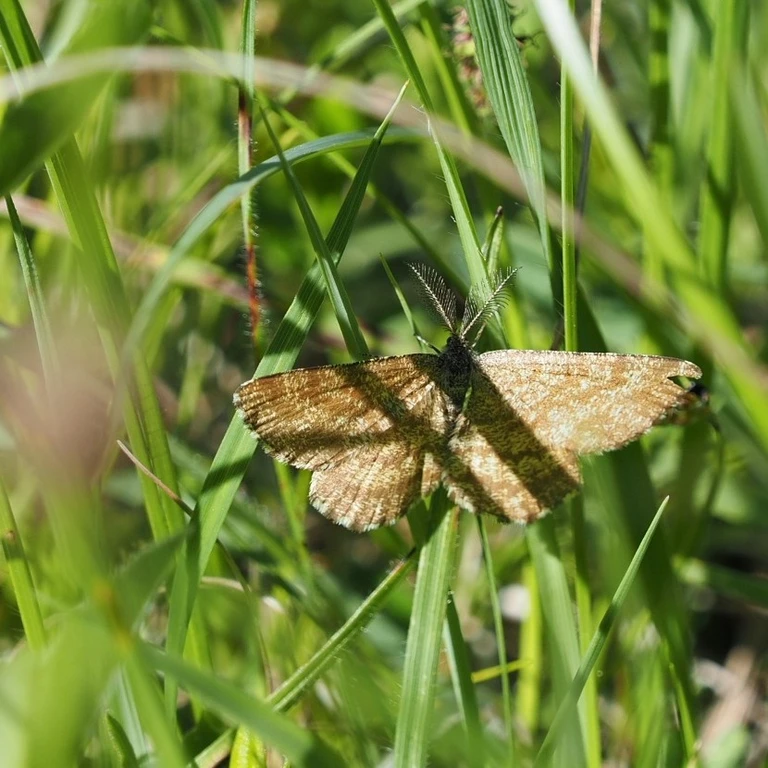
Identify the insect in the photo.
Ematurga atomaria
